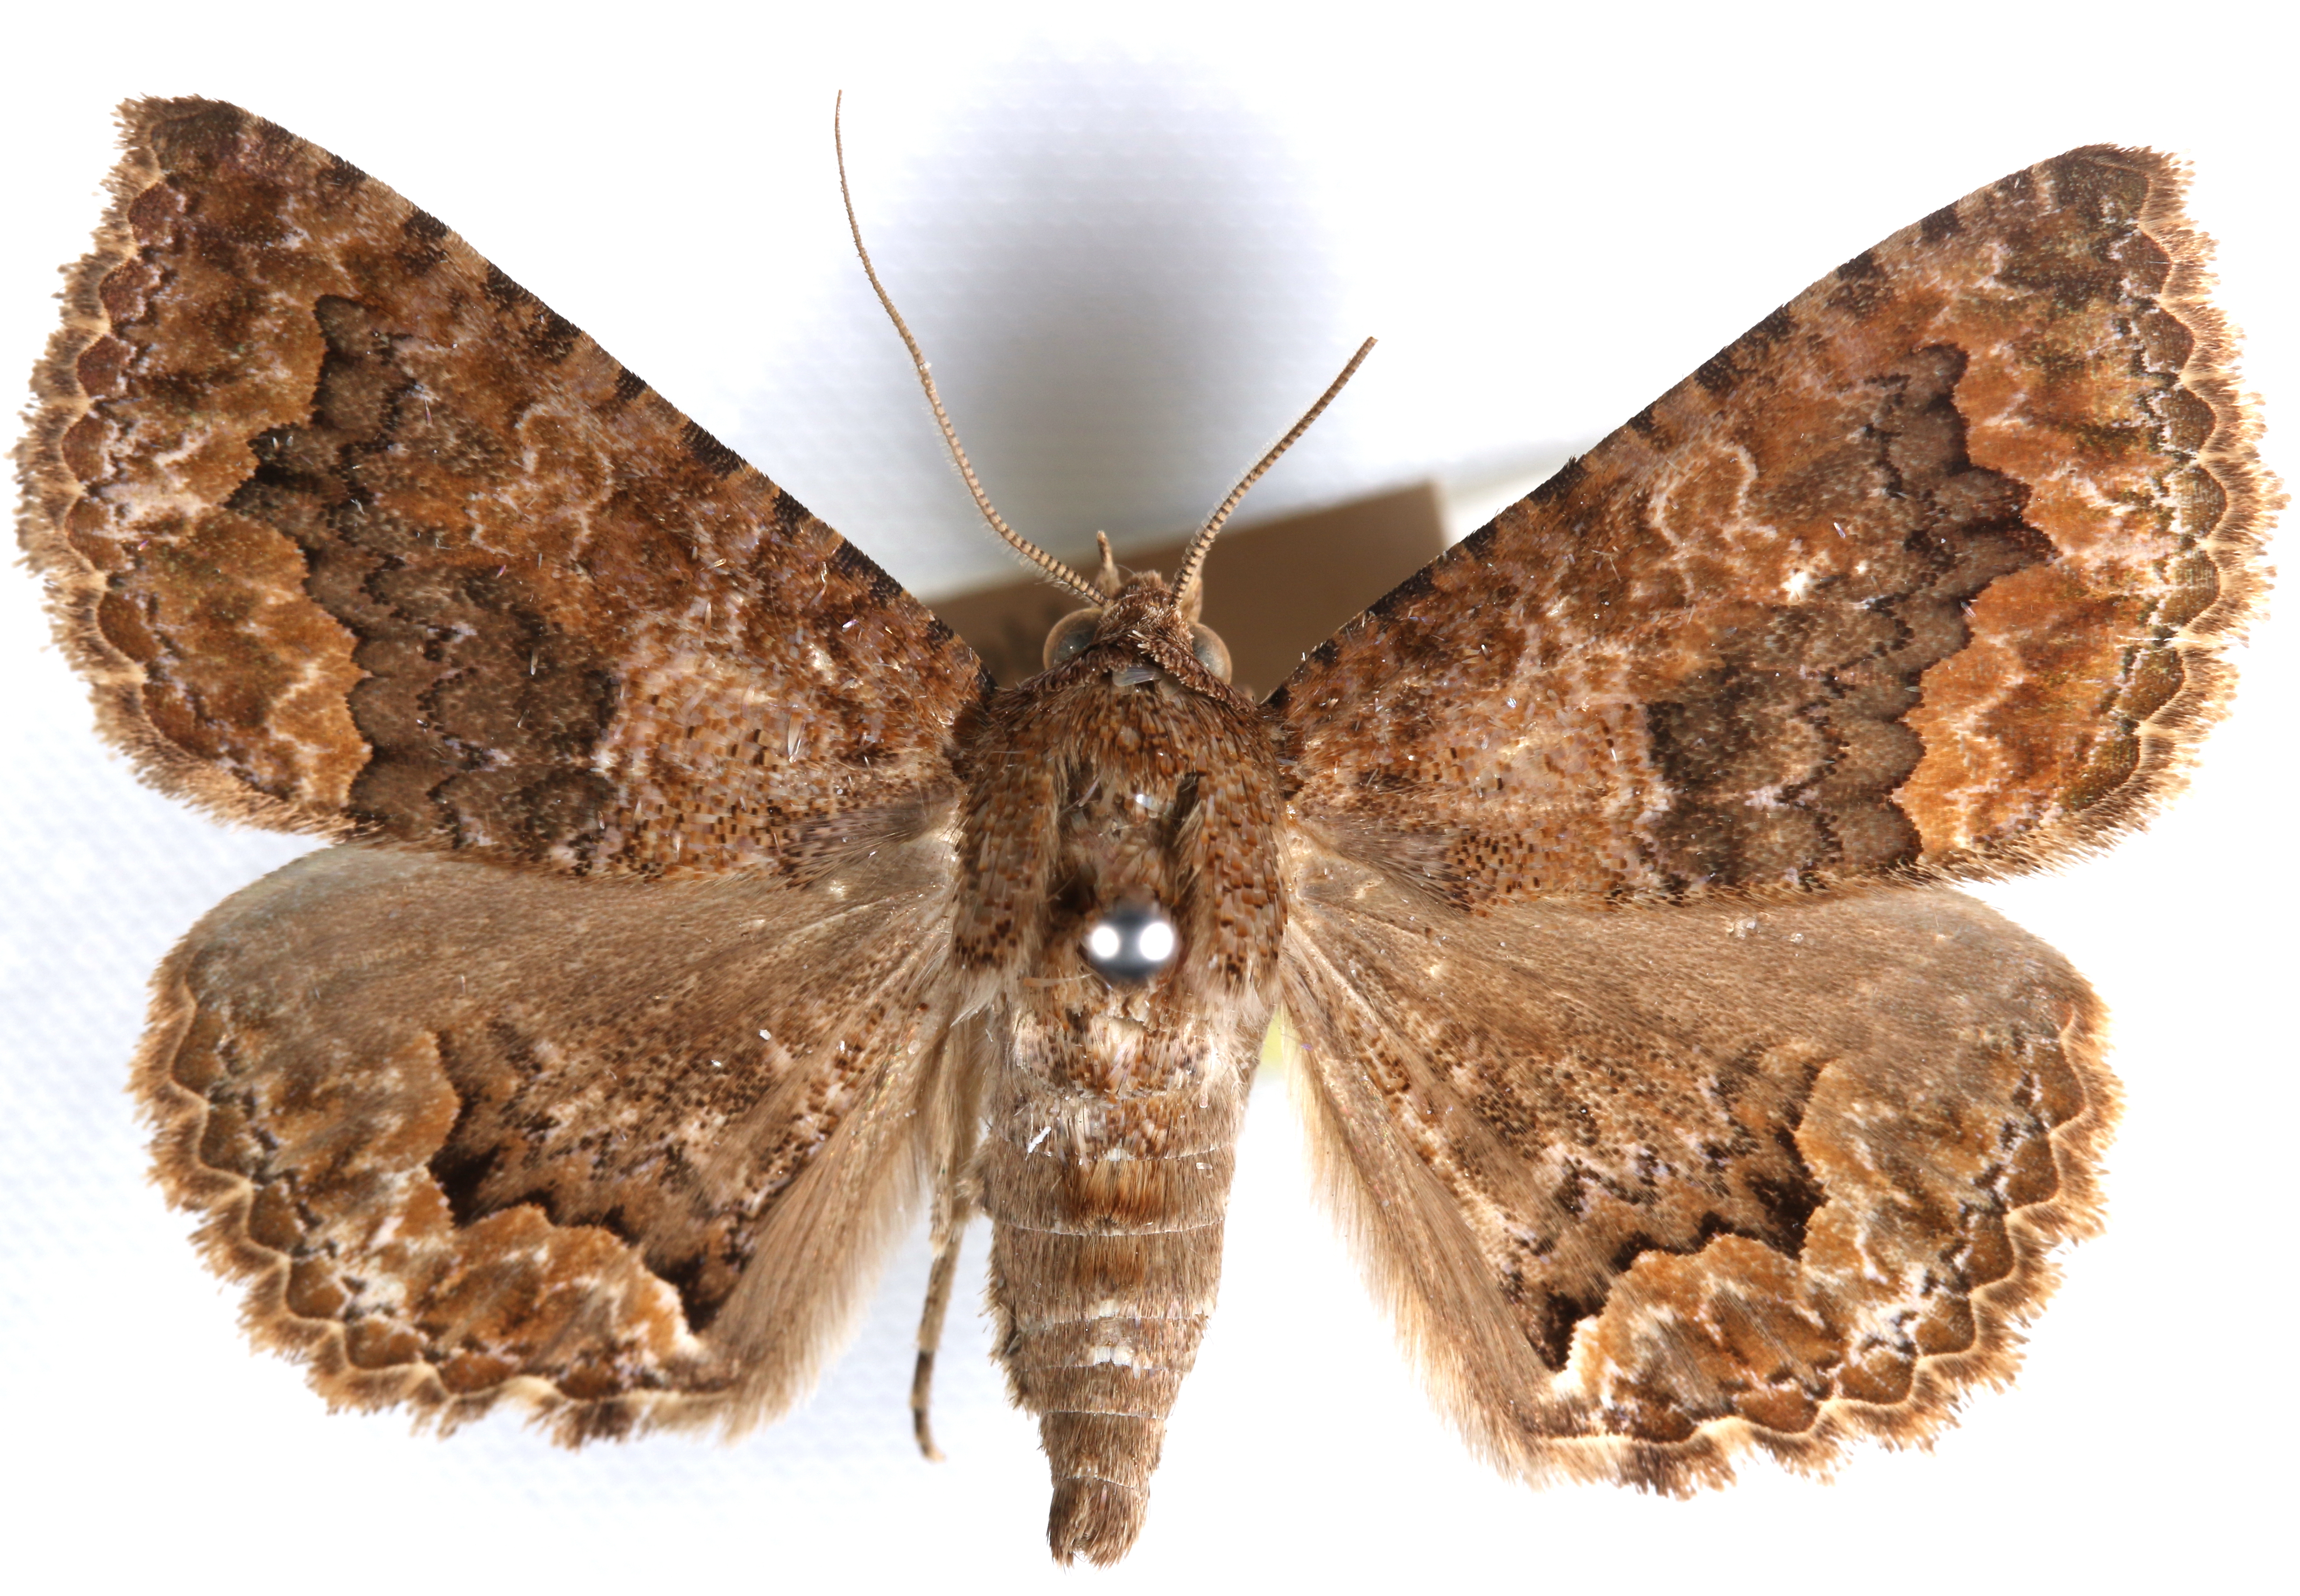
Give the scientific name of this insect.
Taveta eucosmia
